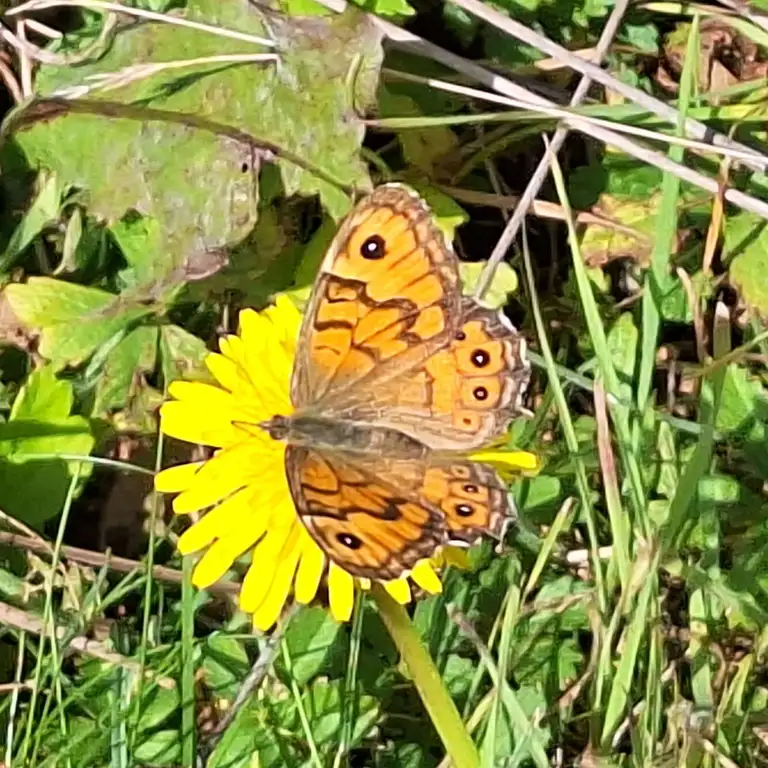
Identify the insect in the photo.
Lasiommata megera (also Pararge megera)
